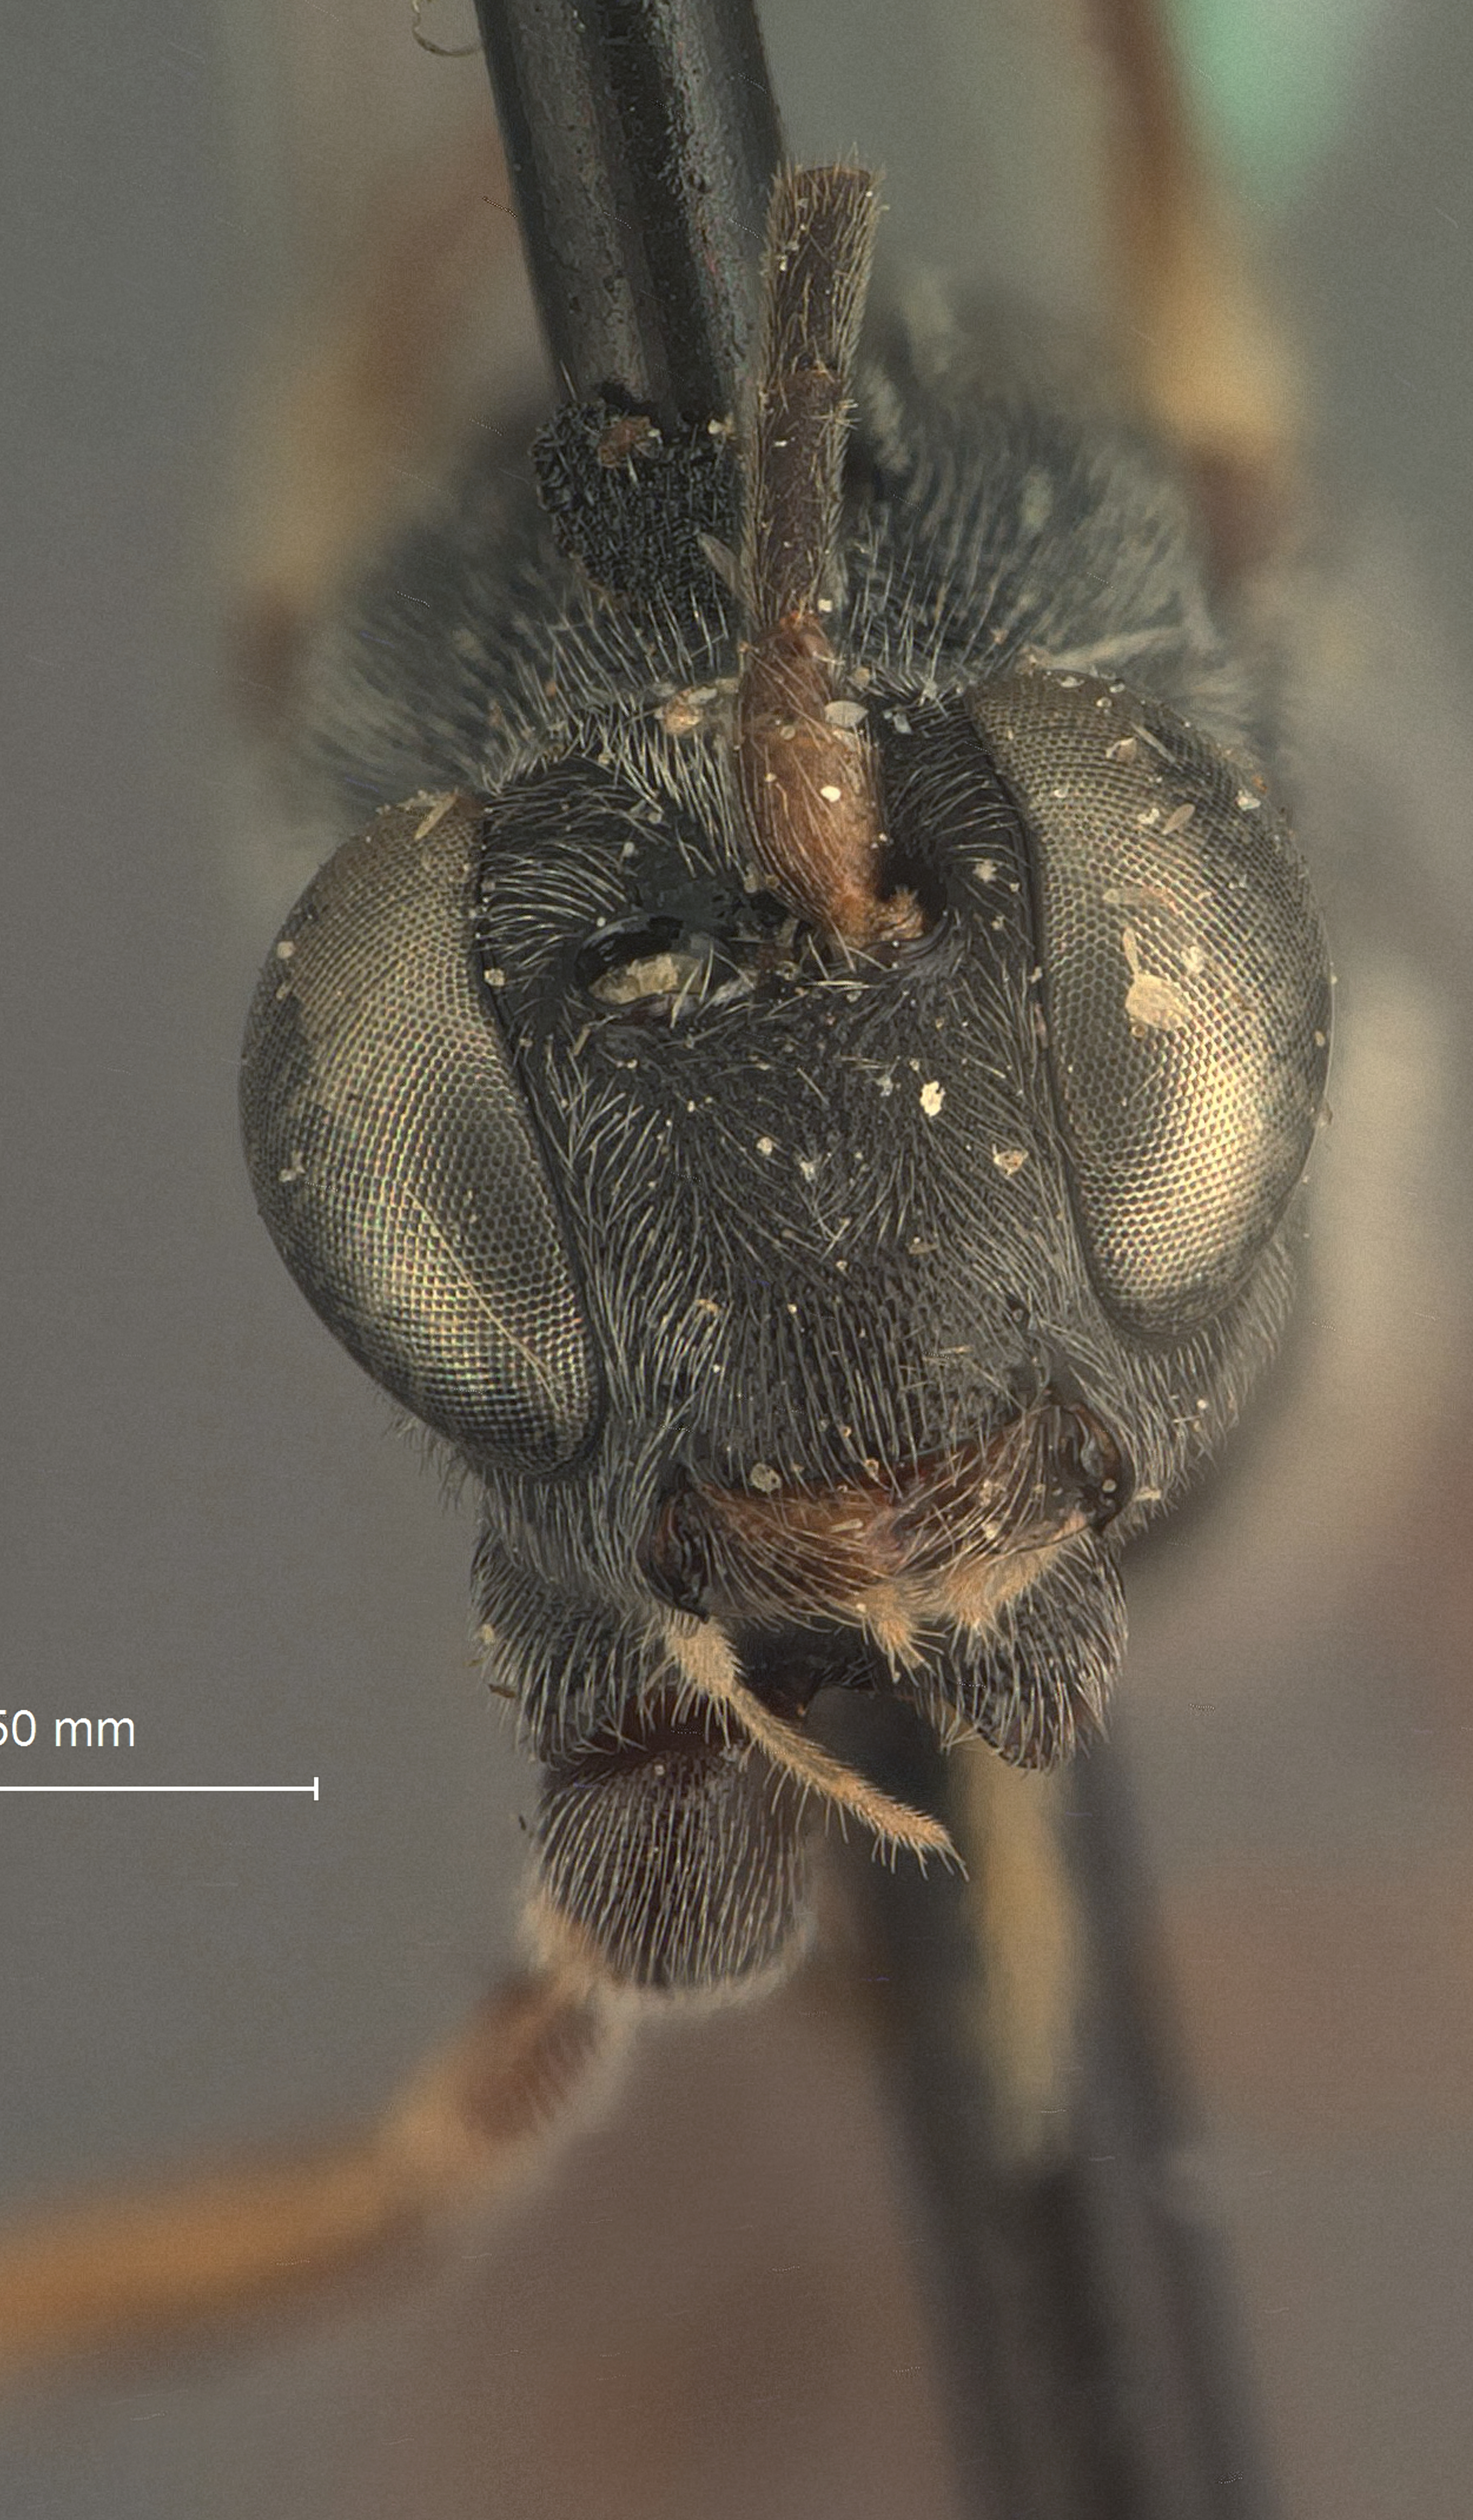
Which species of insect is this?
Idechthis nigricoxalis
